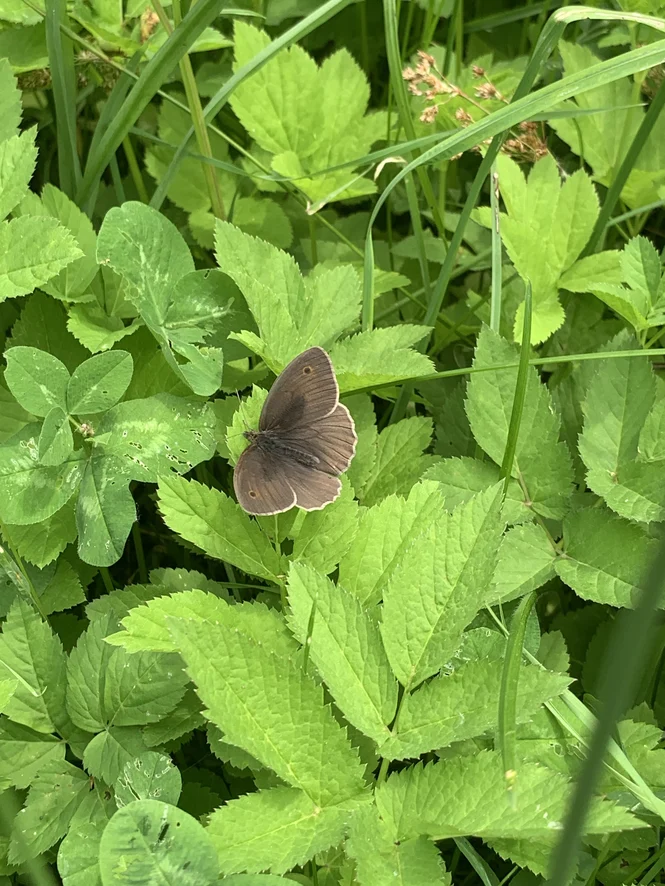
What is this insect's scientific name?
Maniola jurtina
